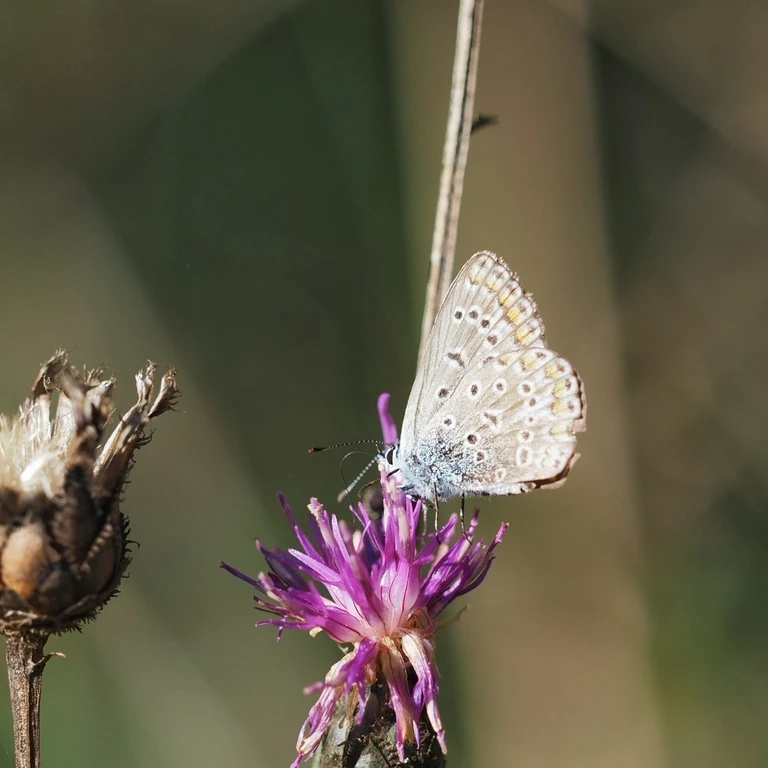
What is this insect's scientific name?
Polyommatus icarus
